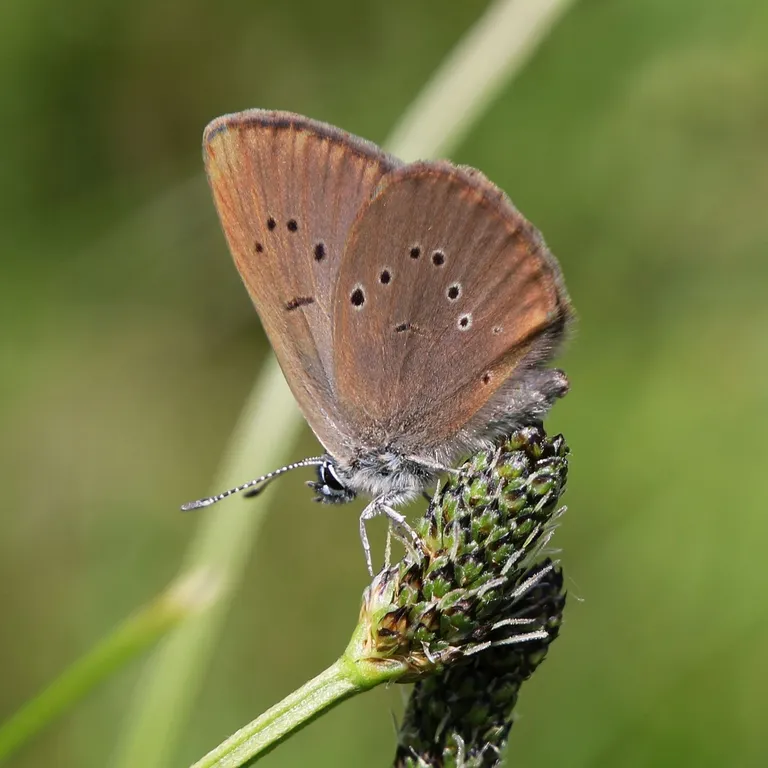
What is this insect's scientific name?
Phengaris nausithous (also Maculinea nausithous)
